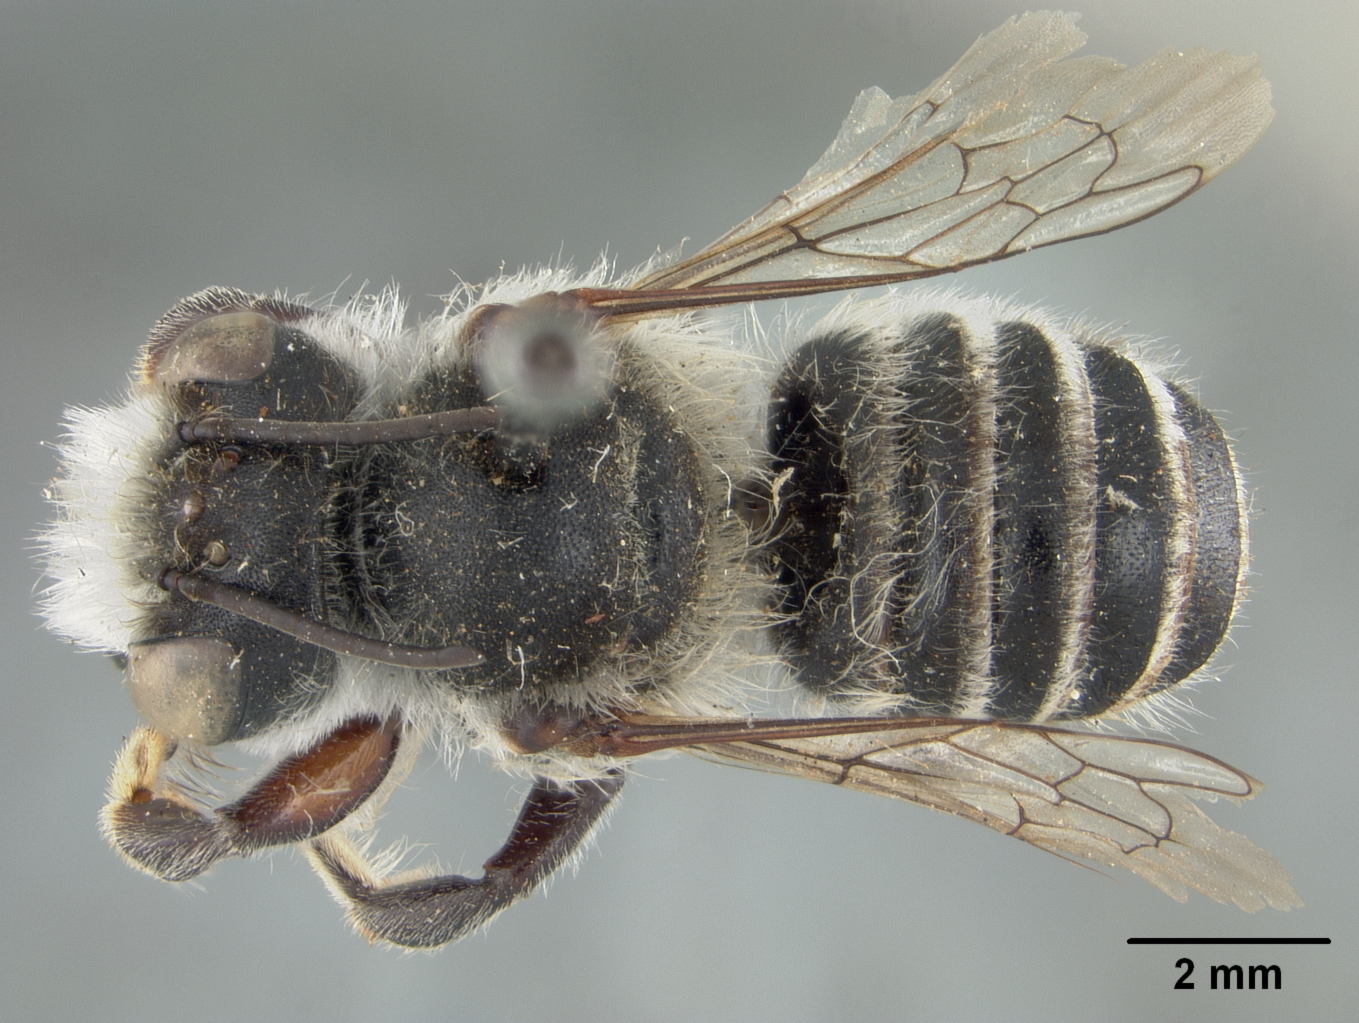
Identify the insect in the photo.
Megachile alata
